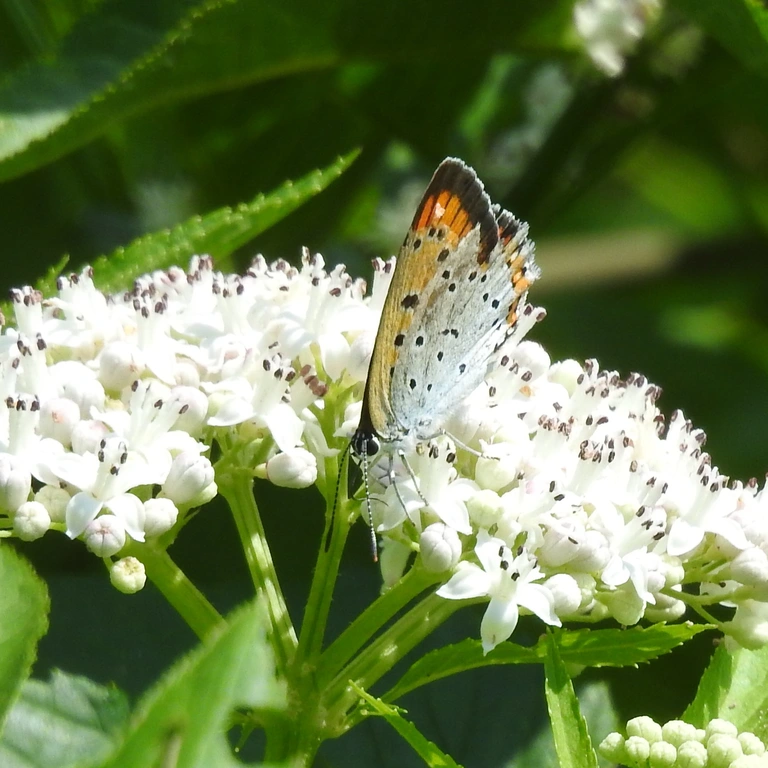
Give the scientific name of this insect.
Lycaena dispar
